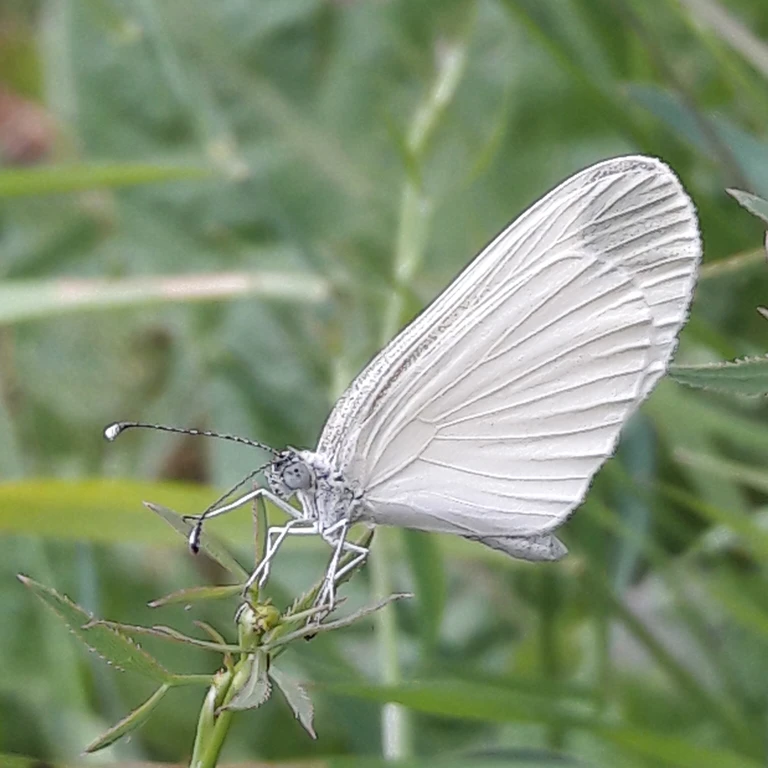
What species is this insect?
Leptidea sinapis/juvernica
